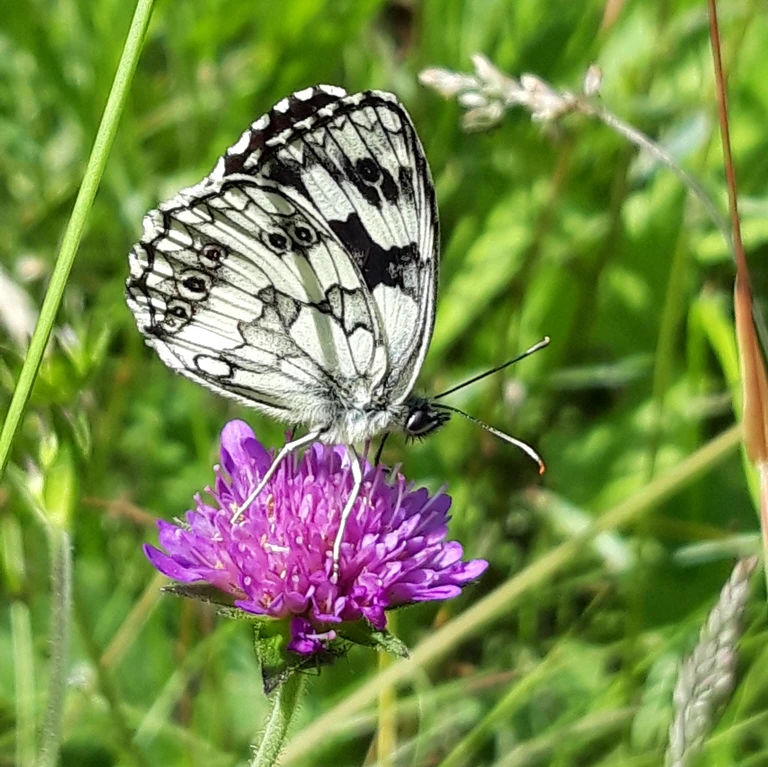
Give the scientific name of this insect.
Melanargia galathea
